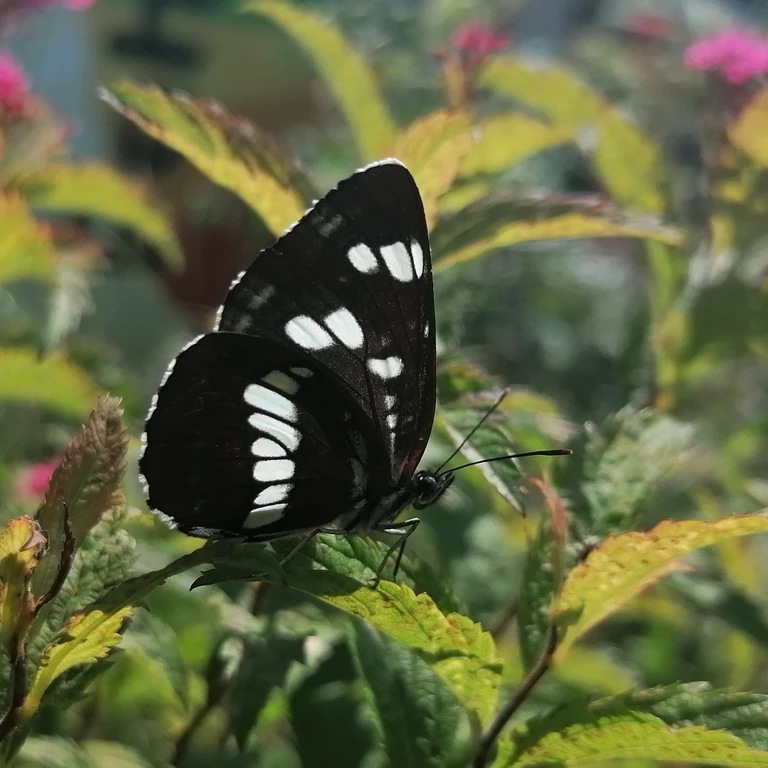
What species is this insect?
Neptis rivularis
